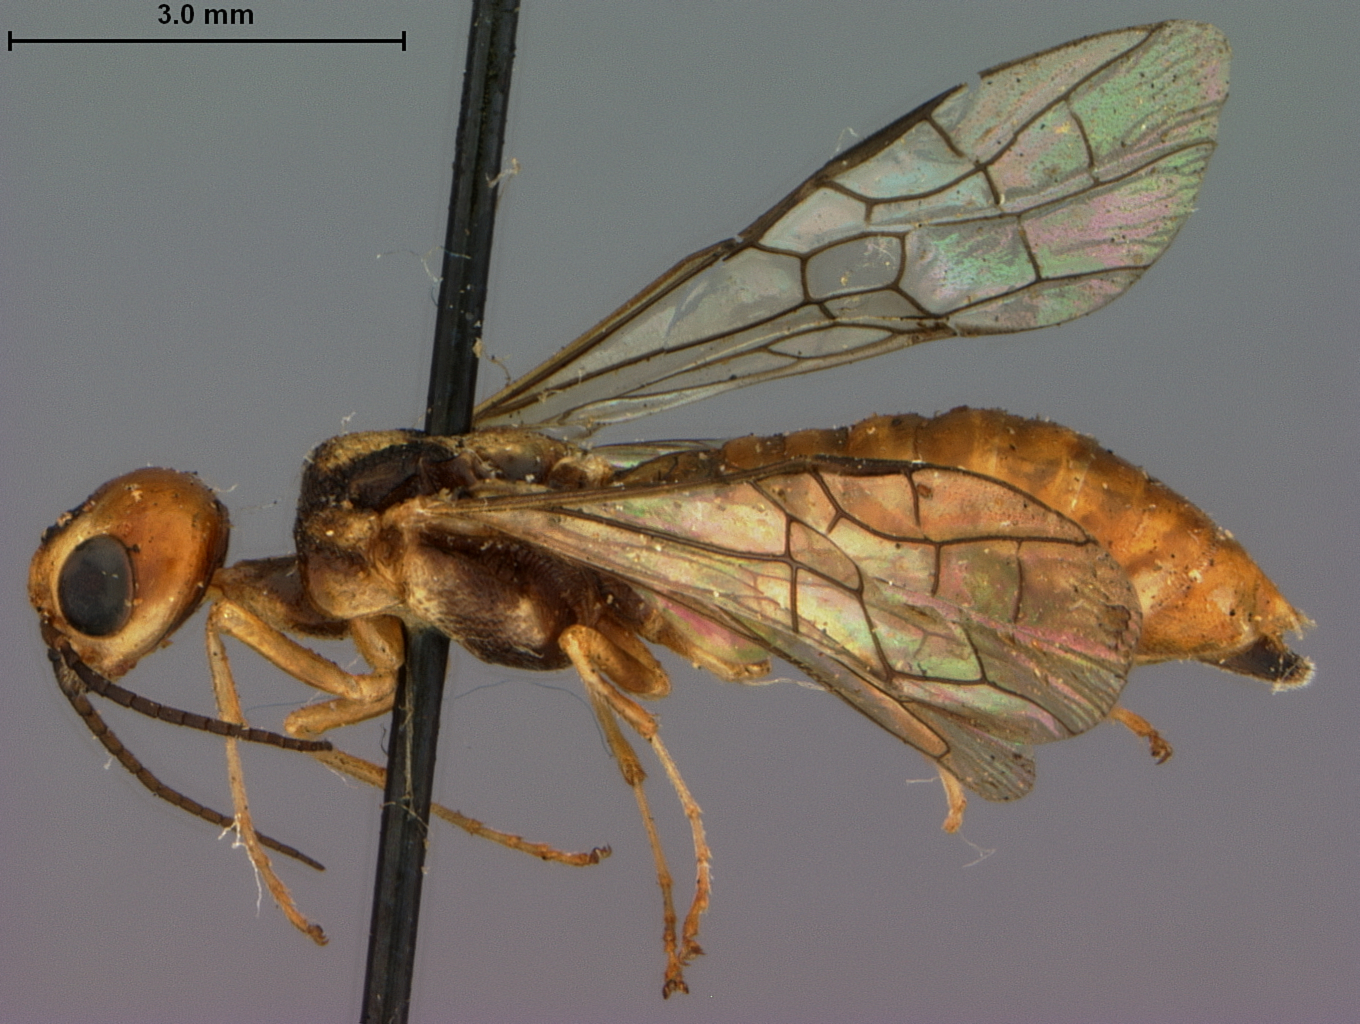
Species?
Xiphydria scafa
